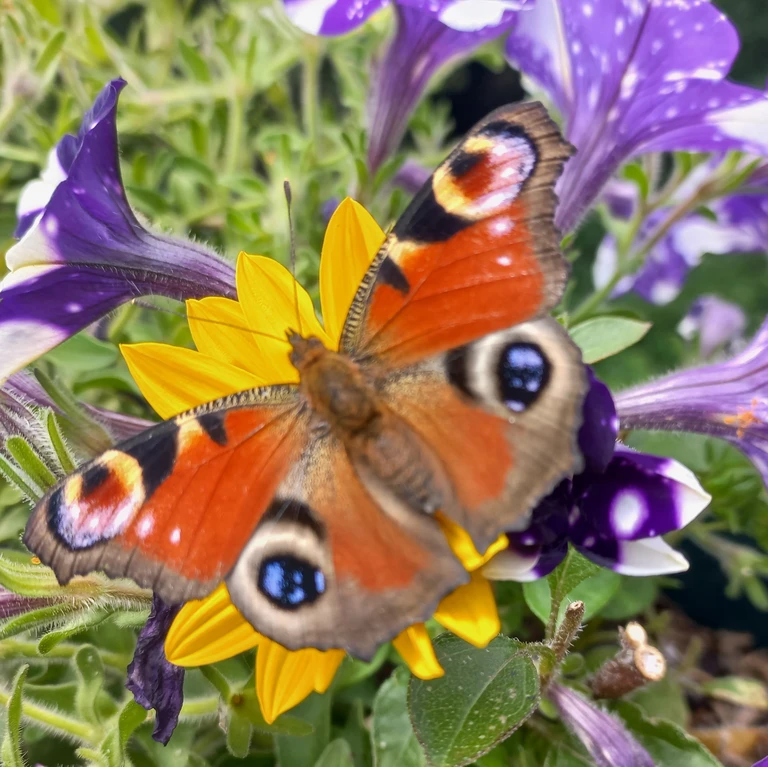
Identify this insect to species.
Aglais io
